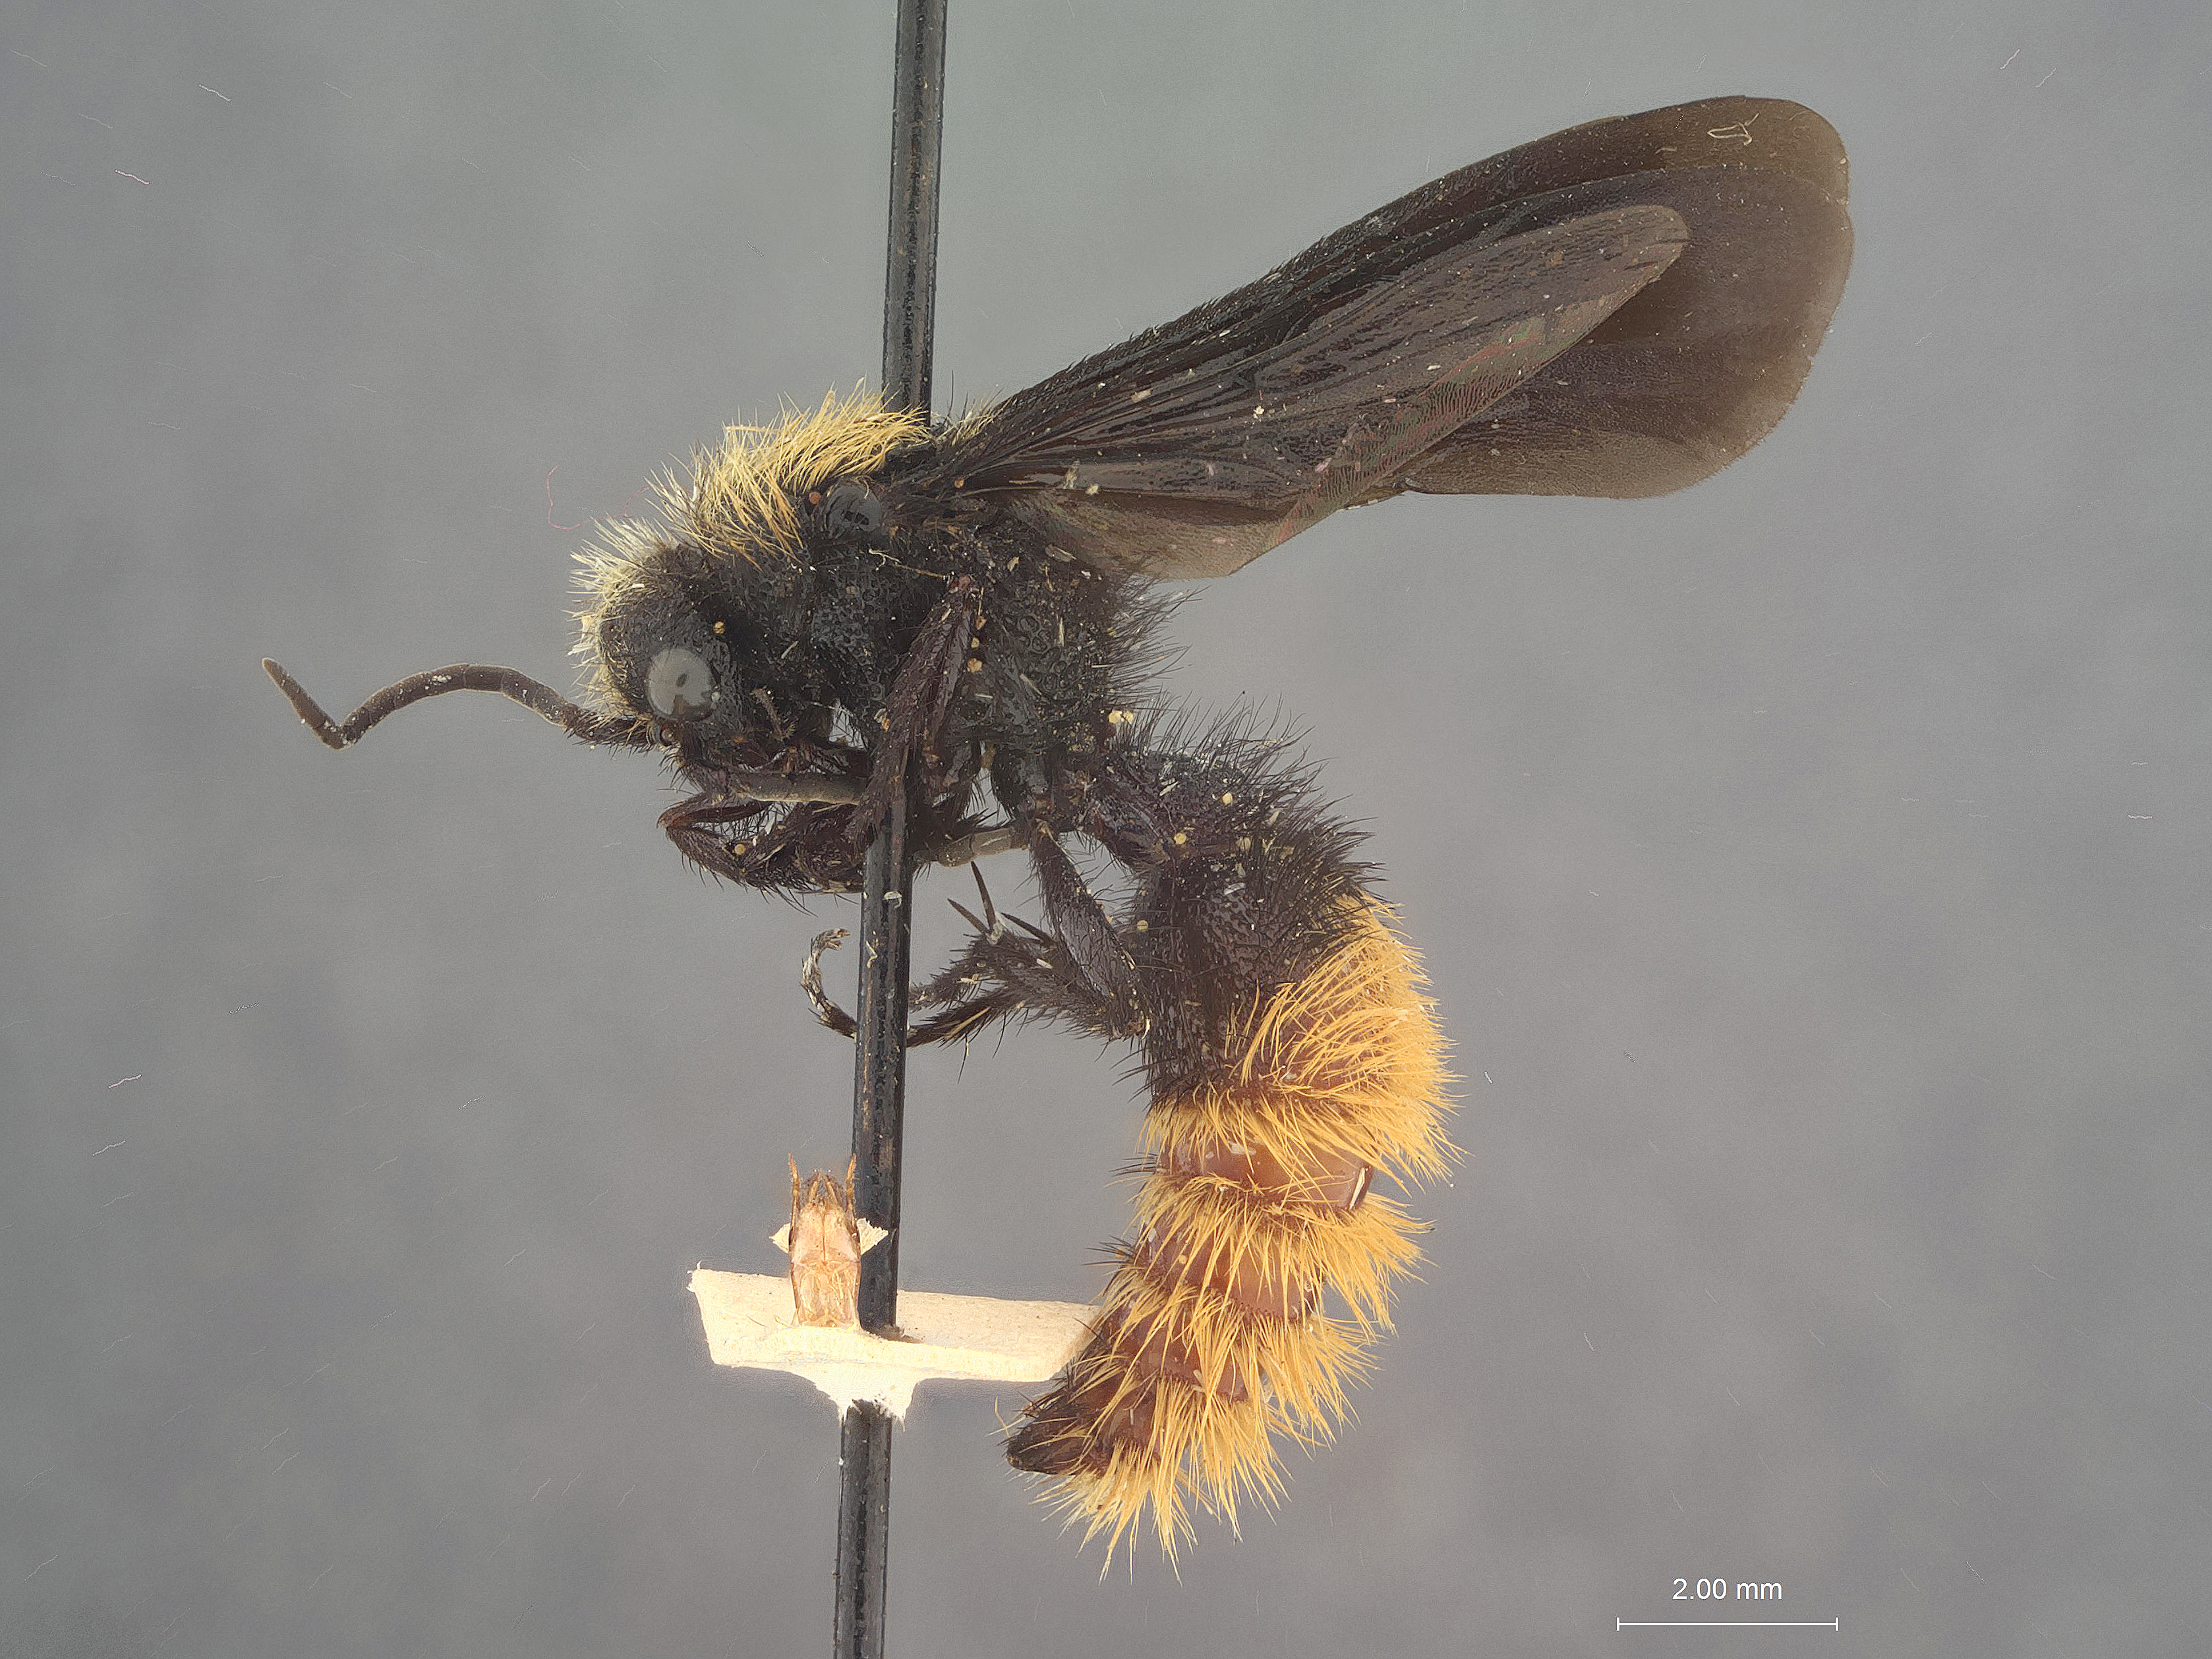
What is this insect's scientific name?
Dasymutilla ocydrome
